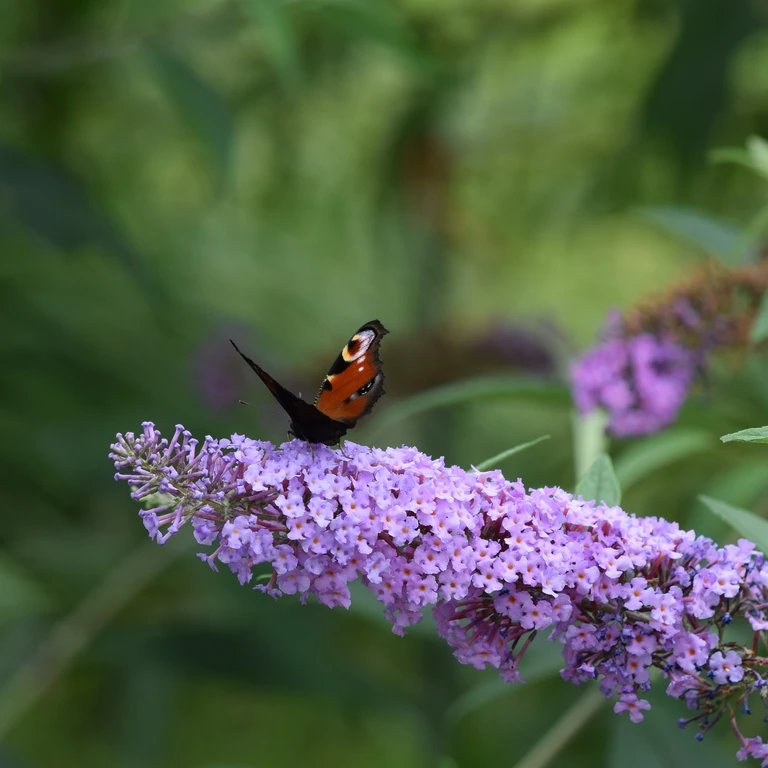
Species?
Aglais io
